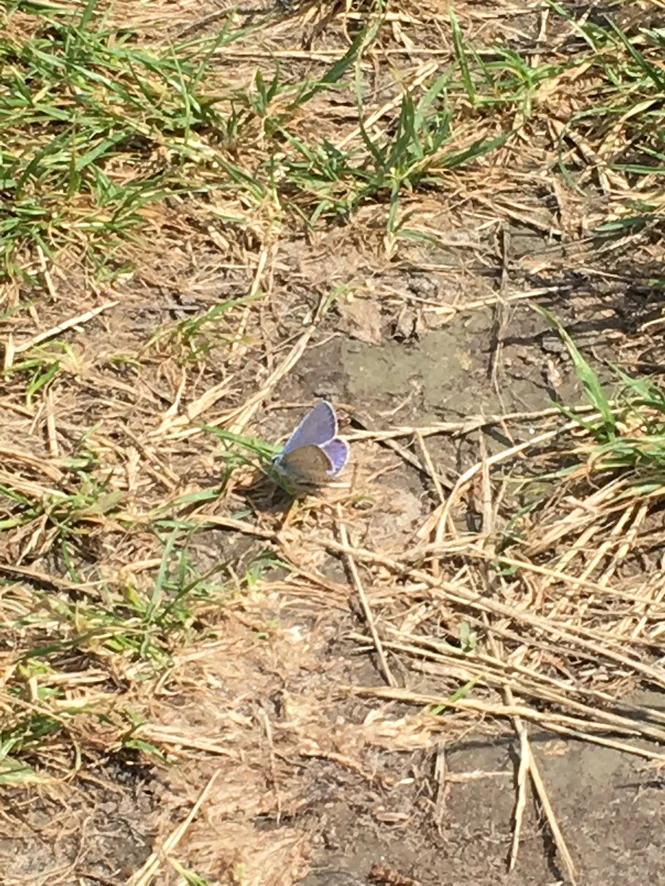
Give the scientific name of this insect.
Polyommatus icarus
